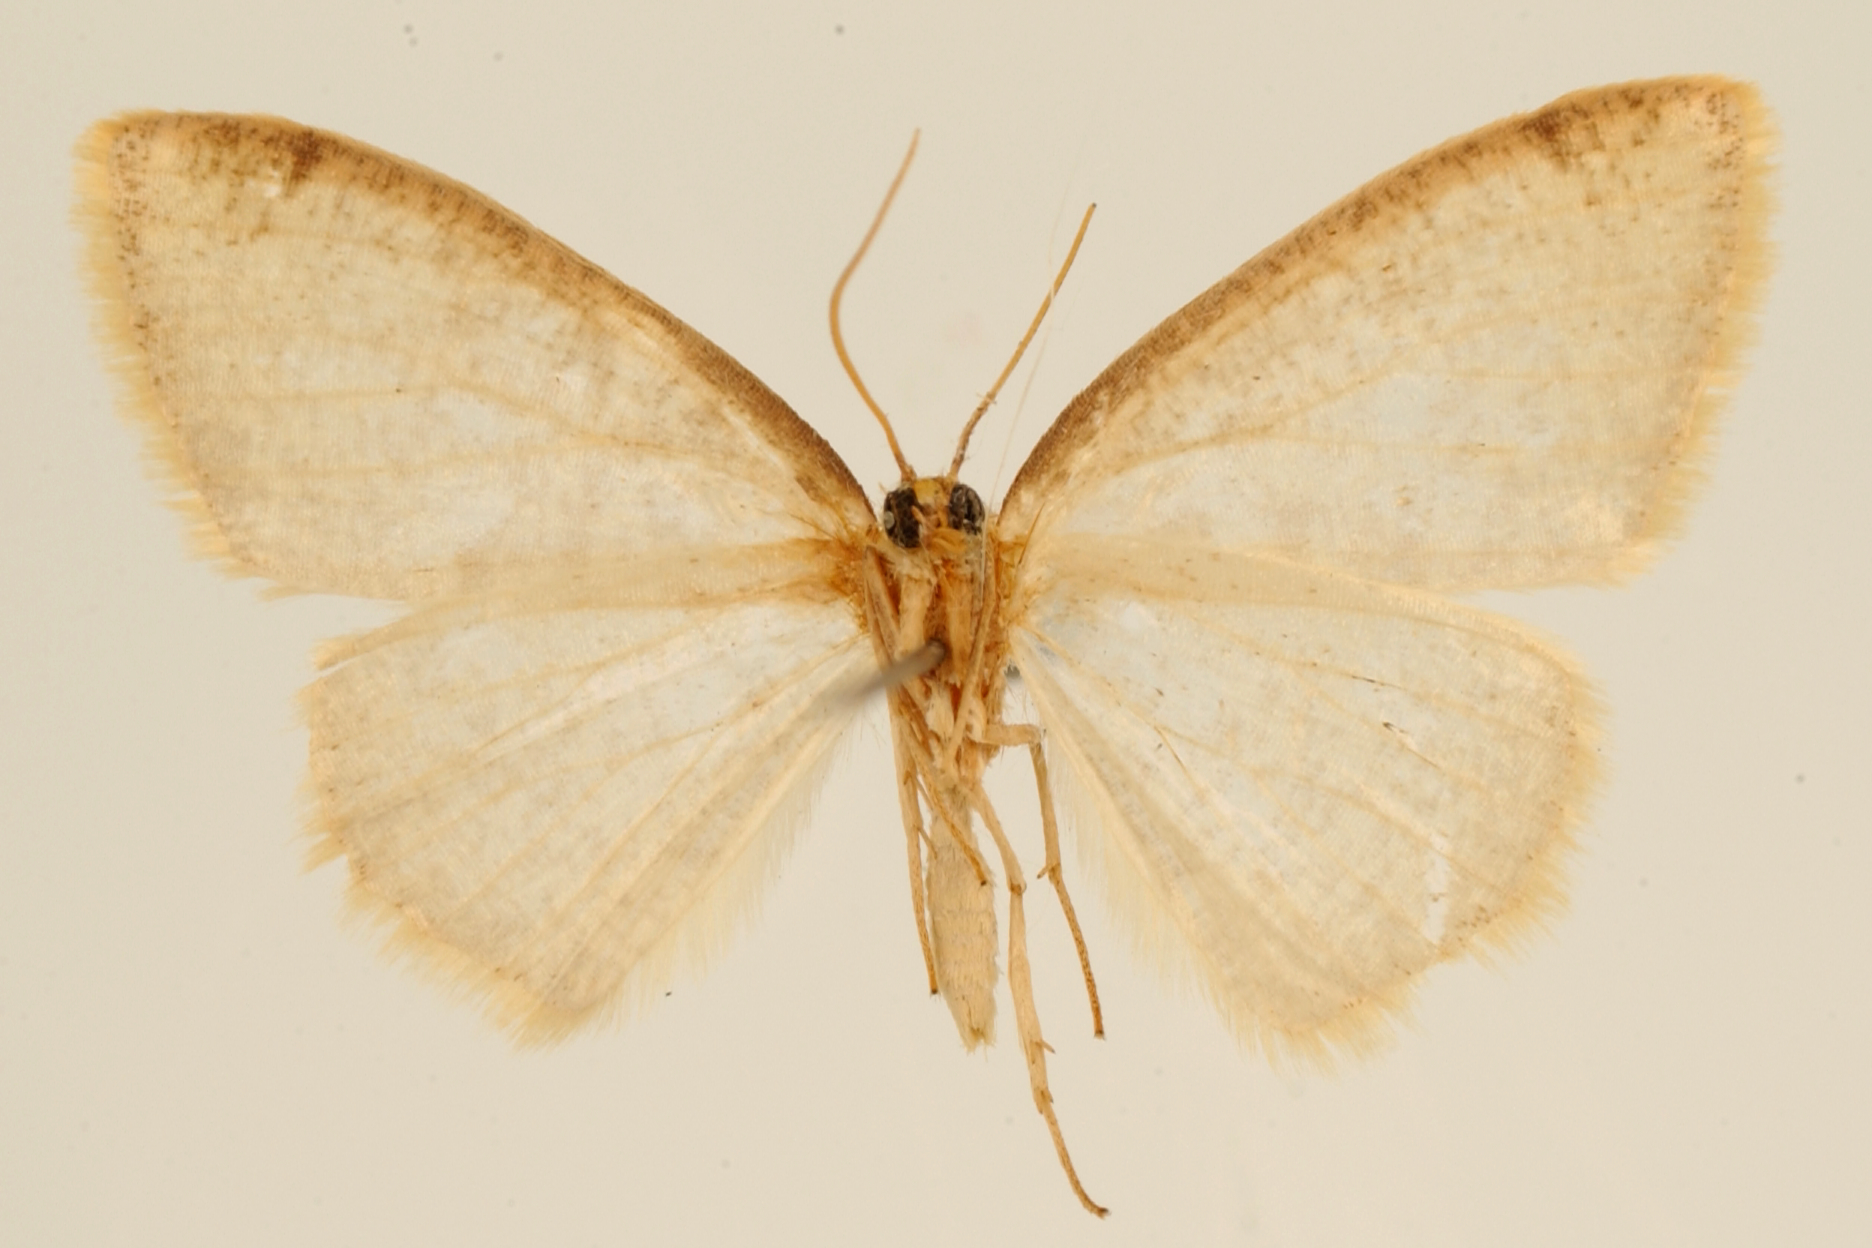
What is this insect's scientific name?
Microxydia vestigiata
